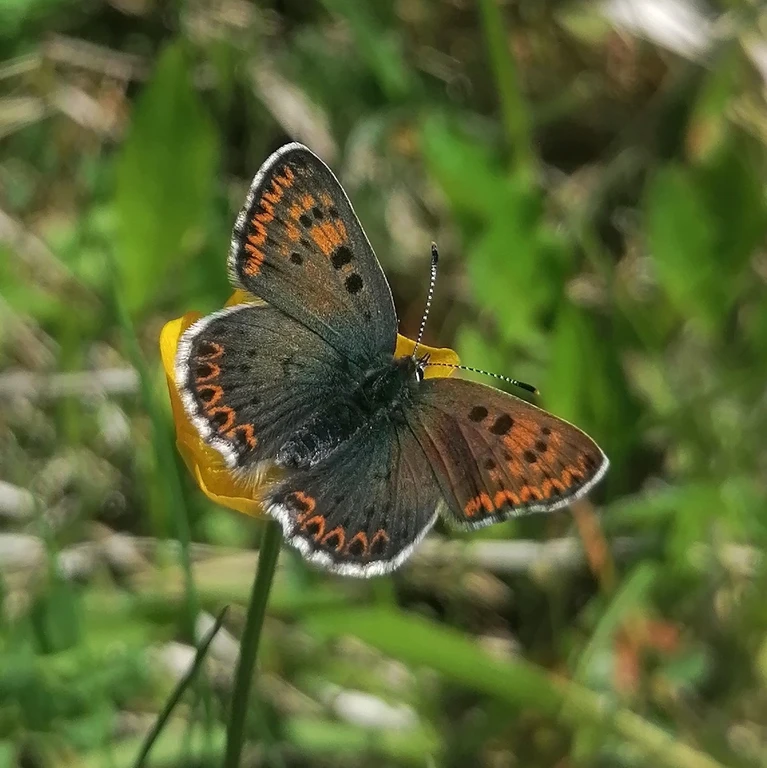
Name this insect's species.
Lycaena tityrus (also Loweia tityrus)
